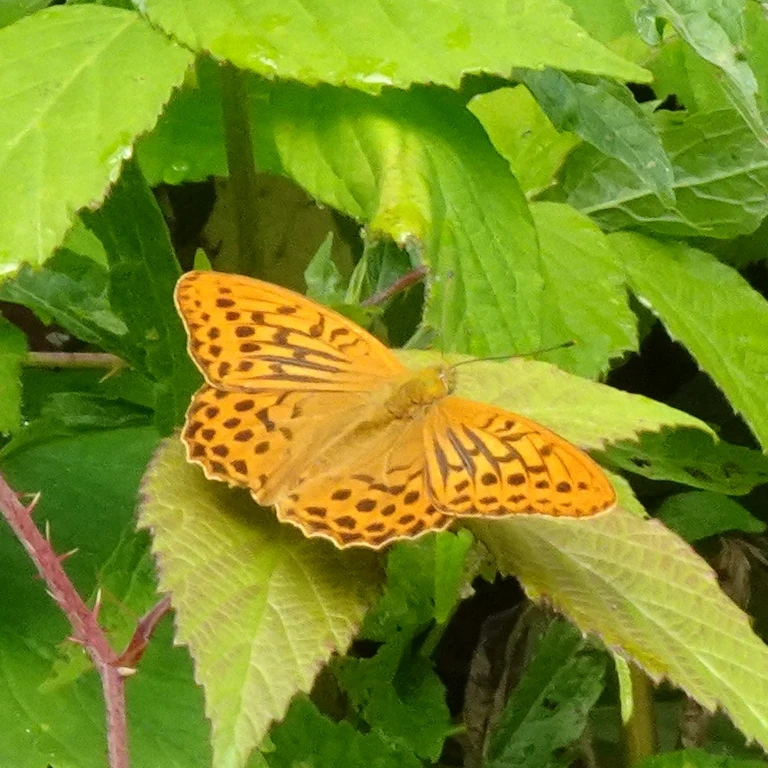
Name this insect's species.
Argynnis paphia
